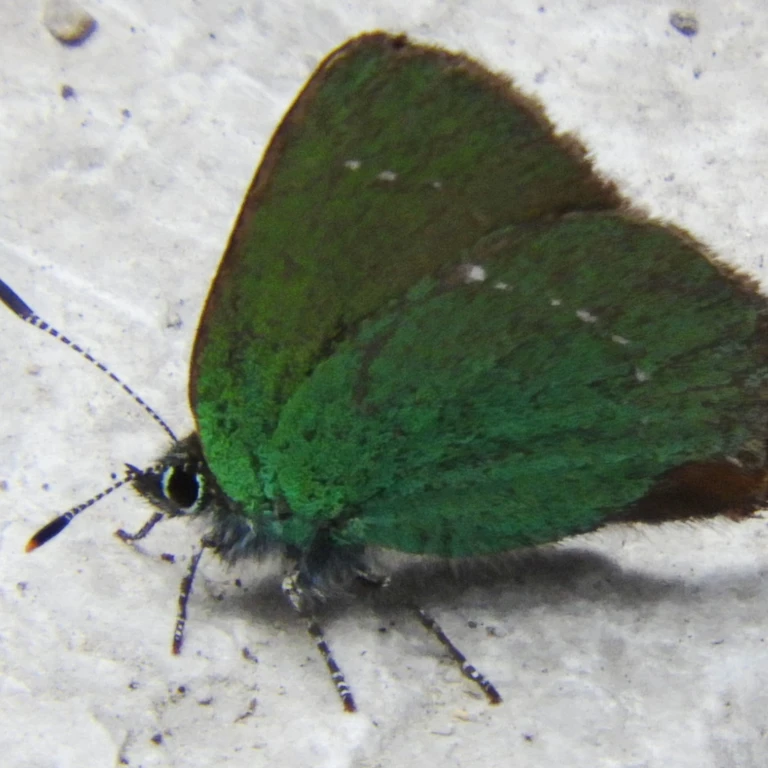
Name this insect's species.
Callophrys rubi
